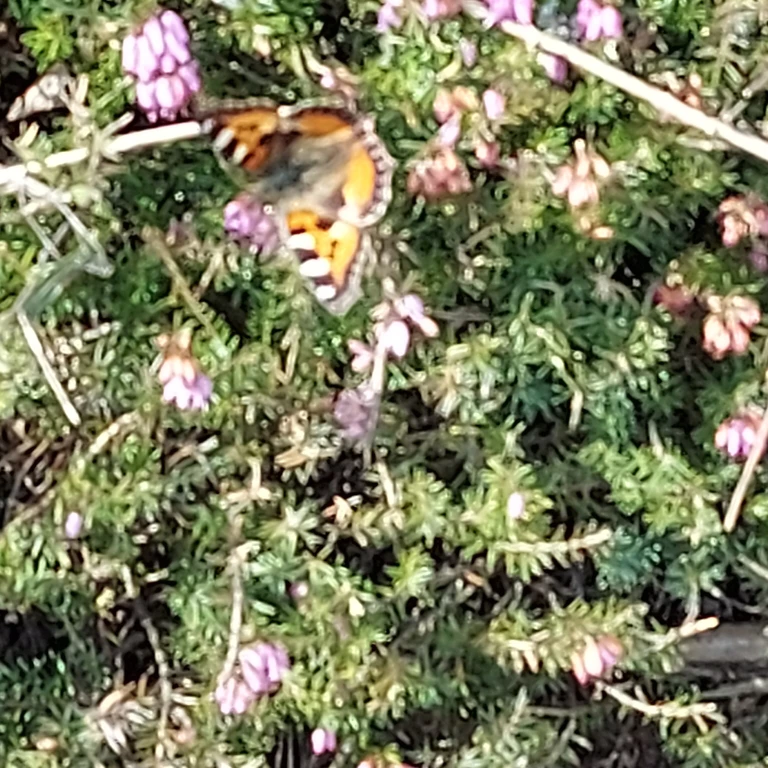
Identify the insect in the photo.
Aglais urticae
